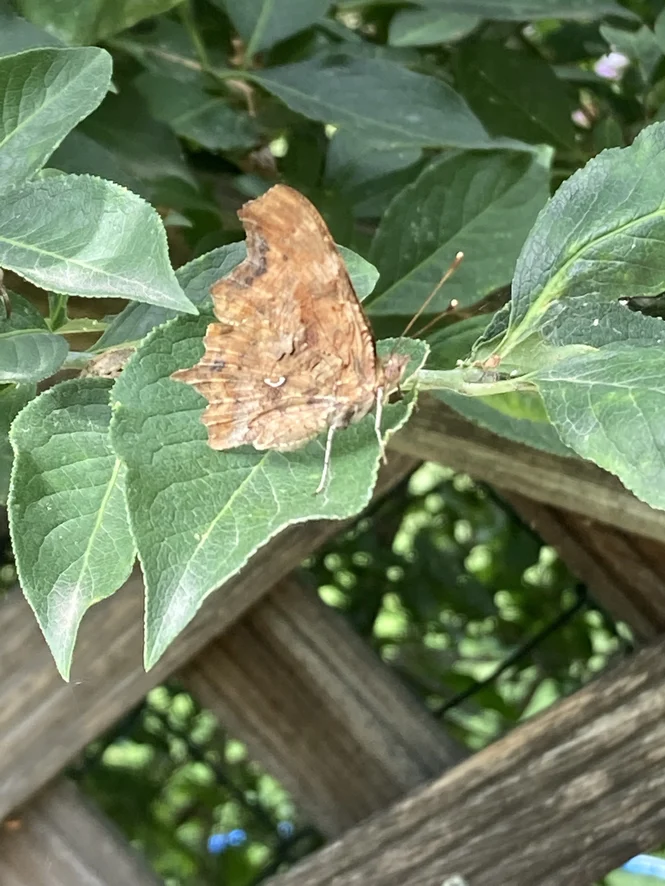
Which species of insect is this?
Polygonia c-album
